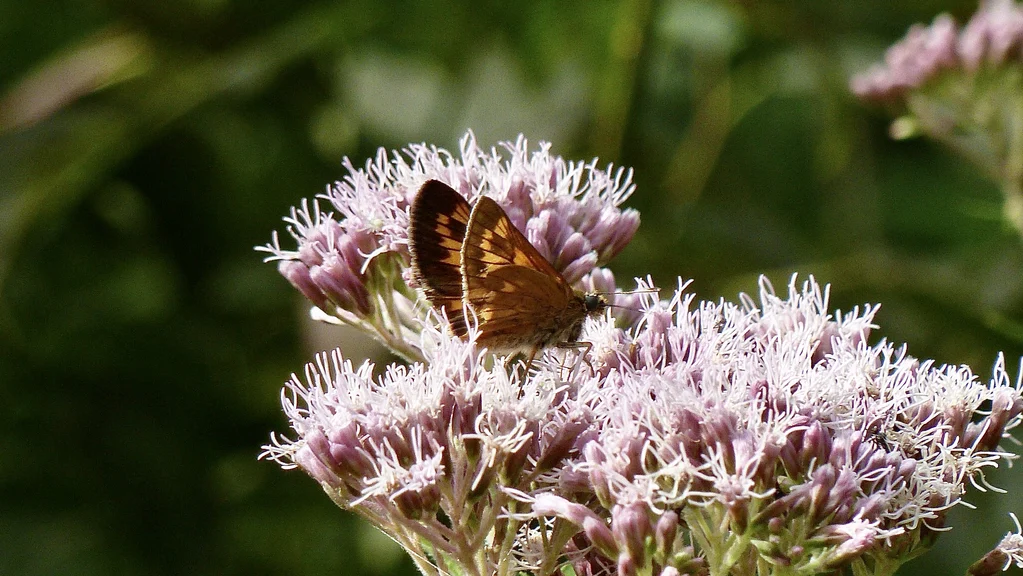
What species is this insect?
Ochlodes sylvanus (also Ochlodes venata)
